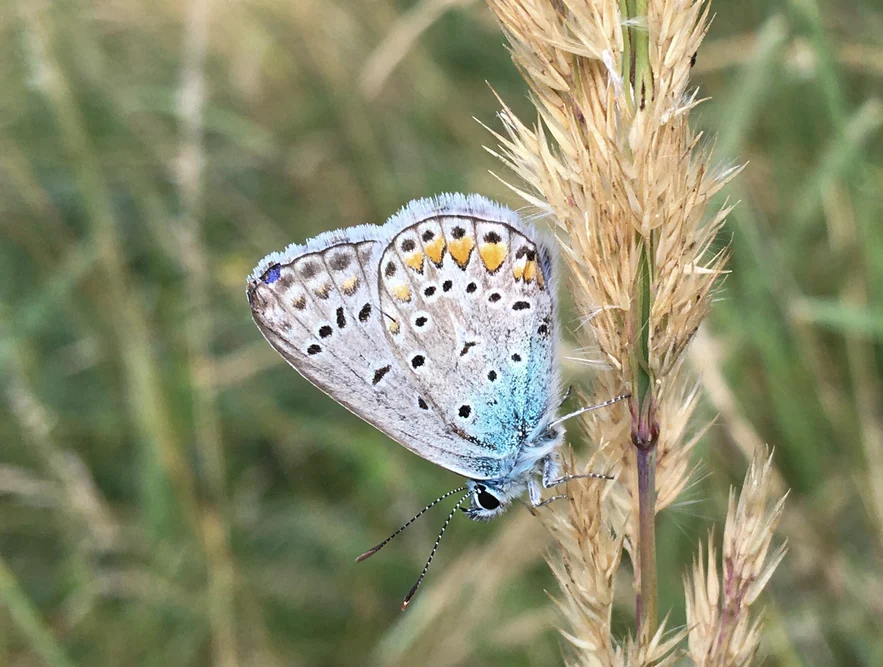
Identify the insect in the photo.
Polyommatus icarus
